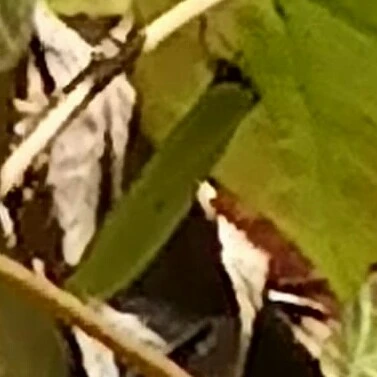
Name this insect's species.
Gonepteryx rhamni
